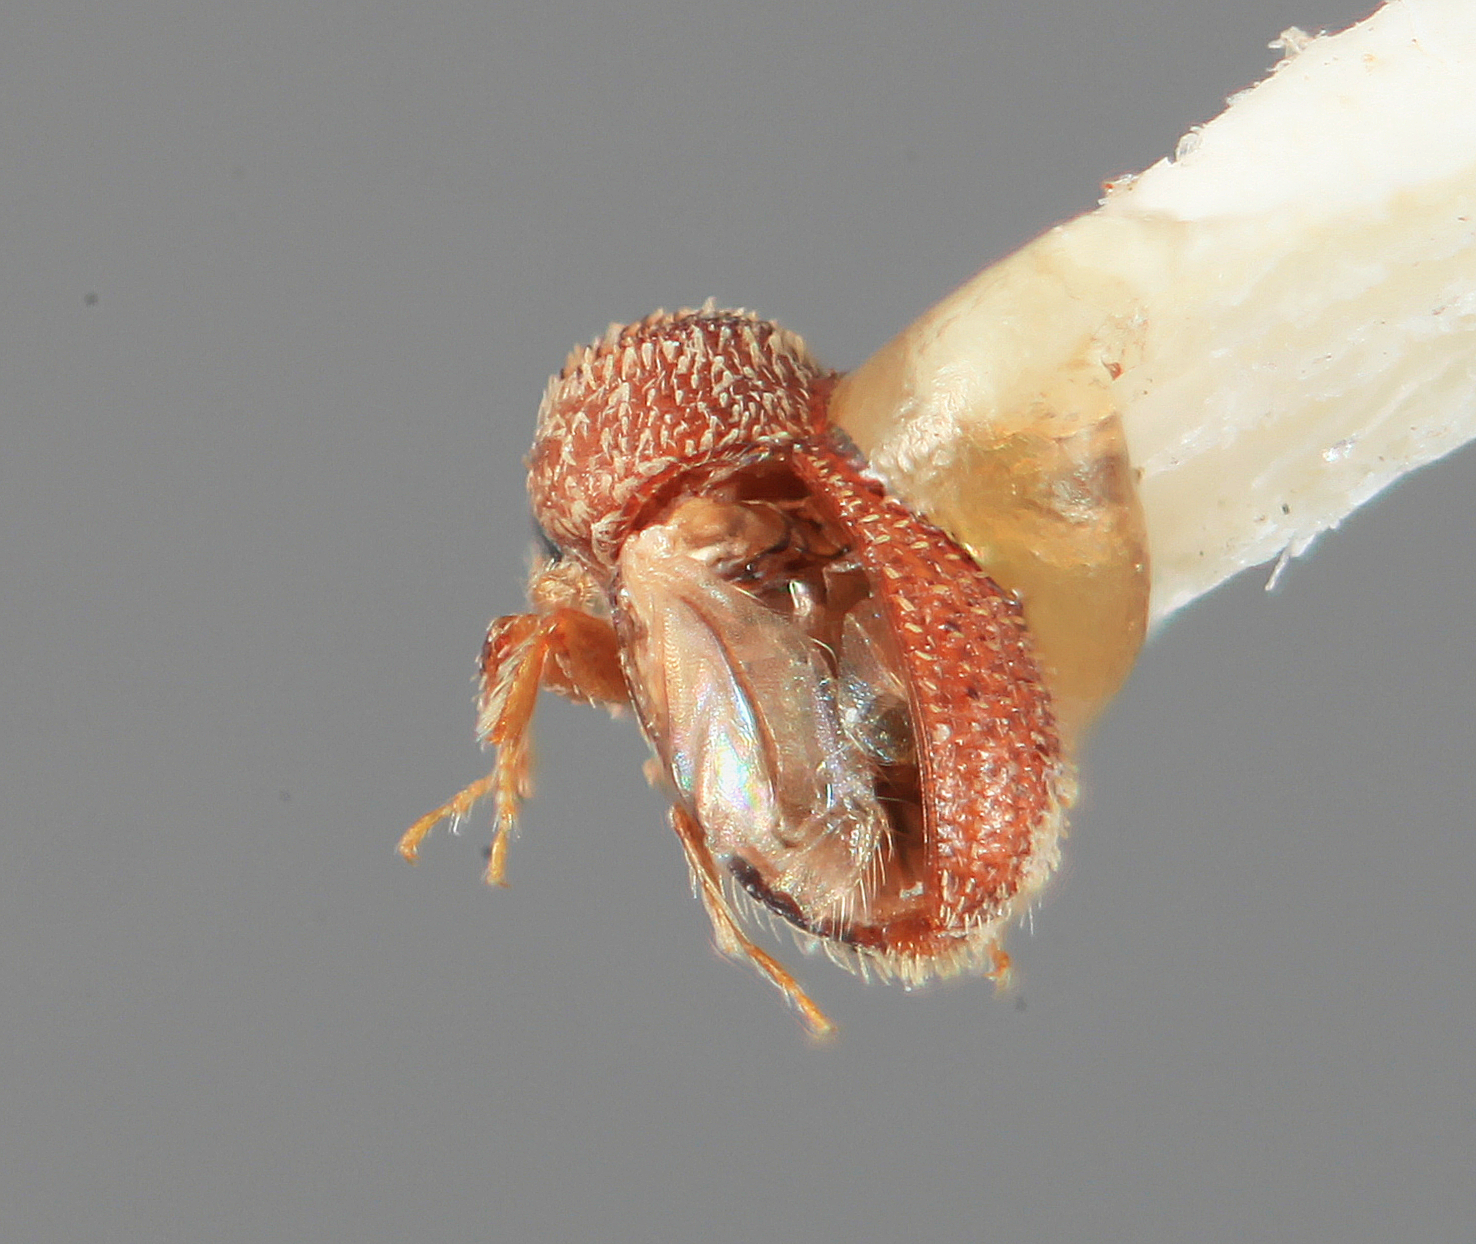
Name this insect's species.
Pseudothysanoes acaciacolens
